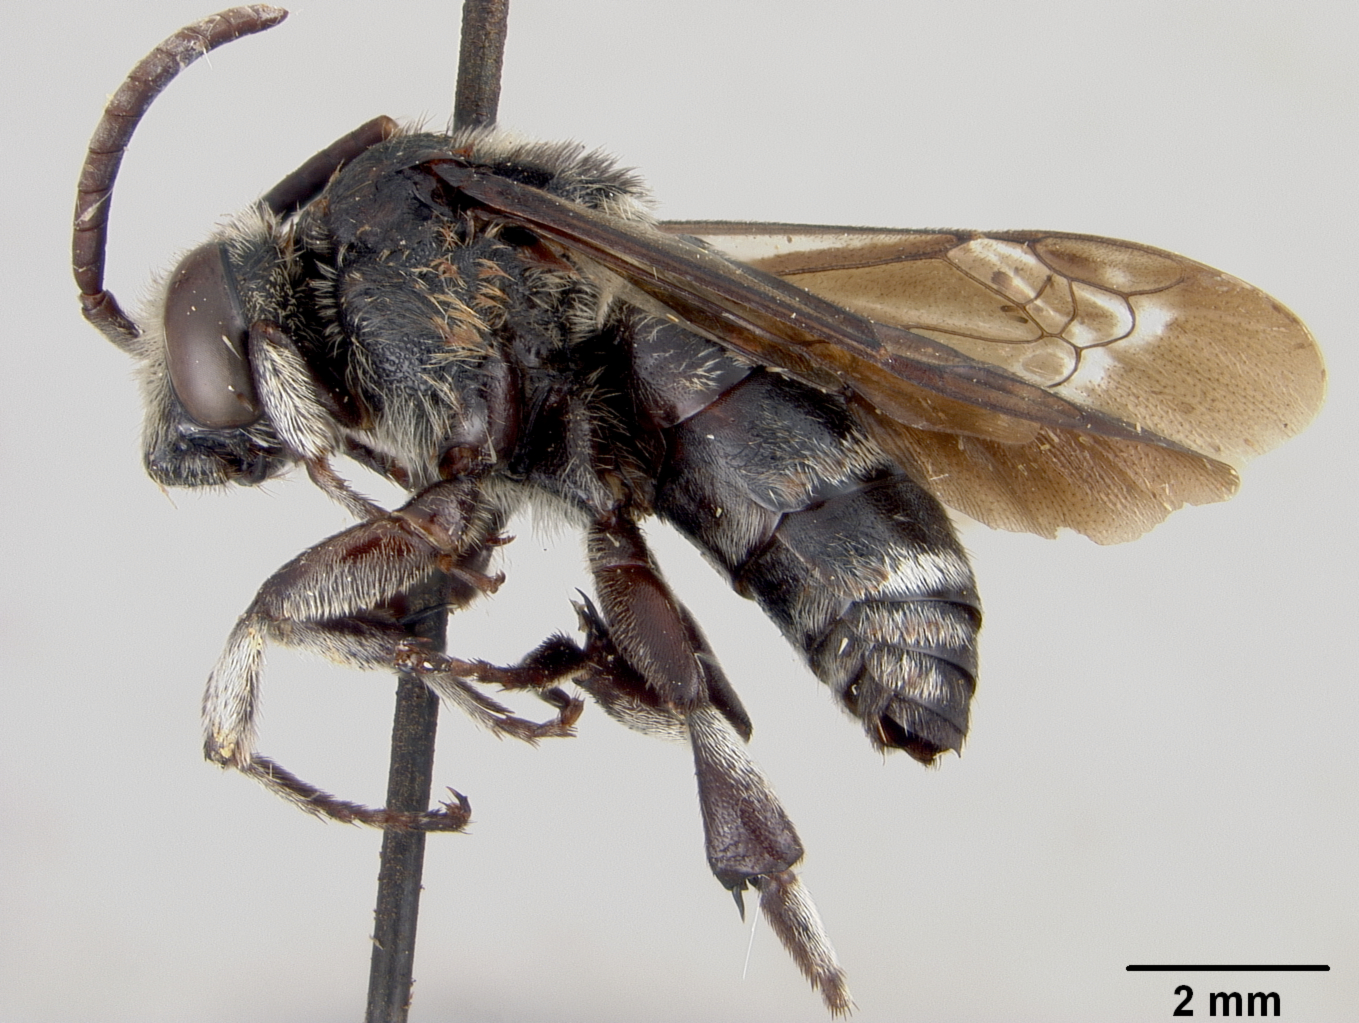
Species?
Thyreus incultus
